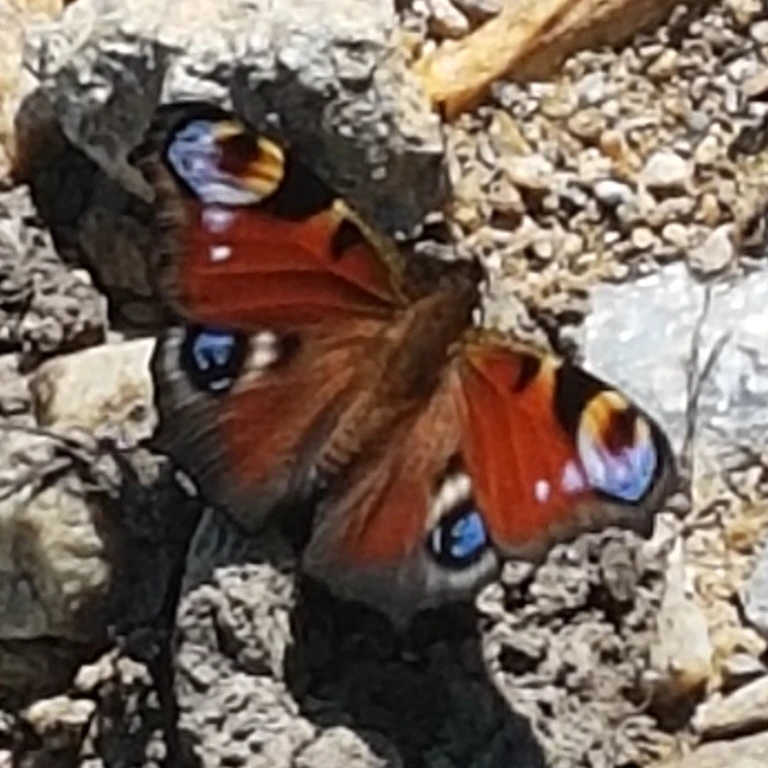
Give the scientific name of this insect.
Aglais io
